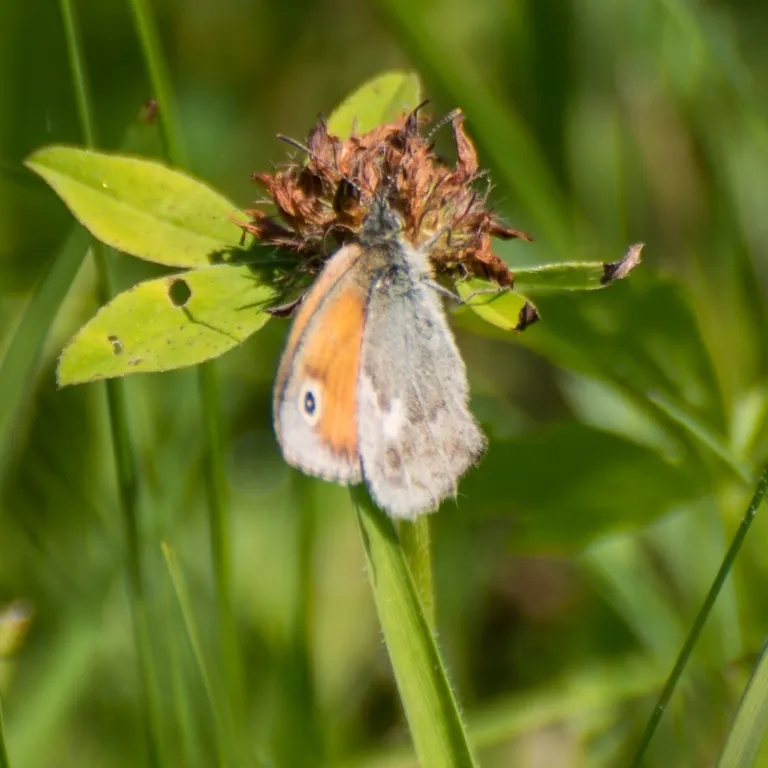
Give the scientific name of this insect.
Coenonympha pamphilus
